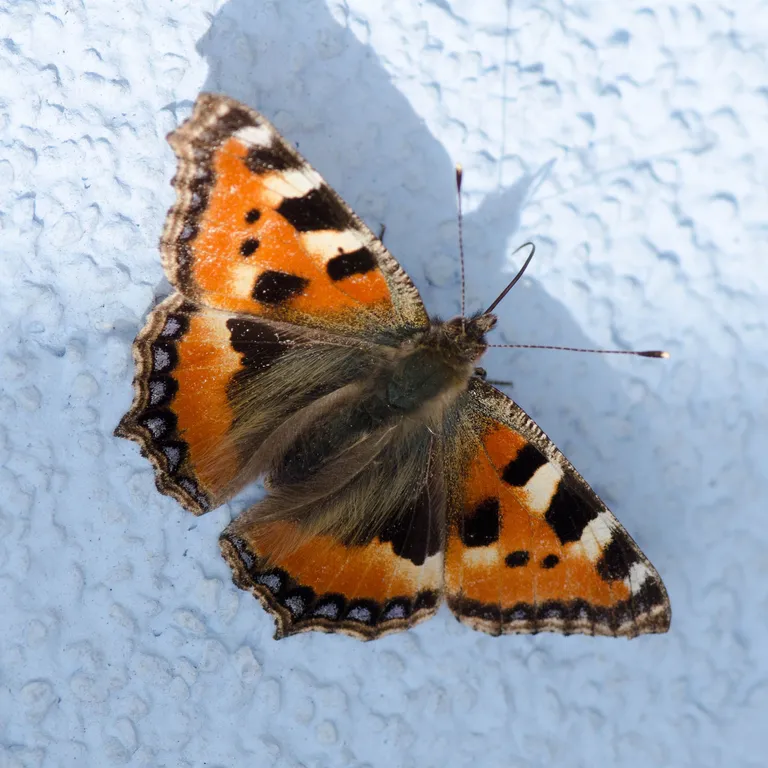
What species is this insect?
Aglais urticae
